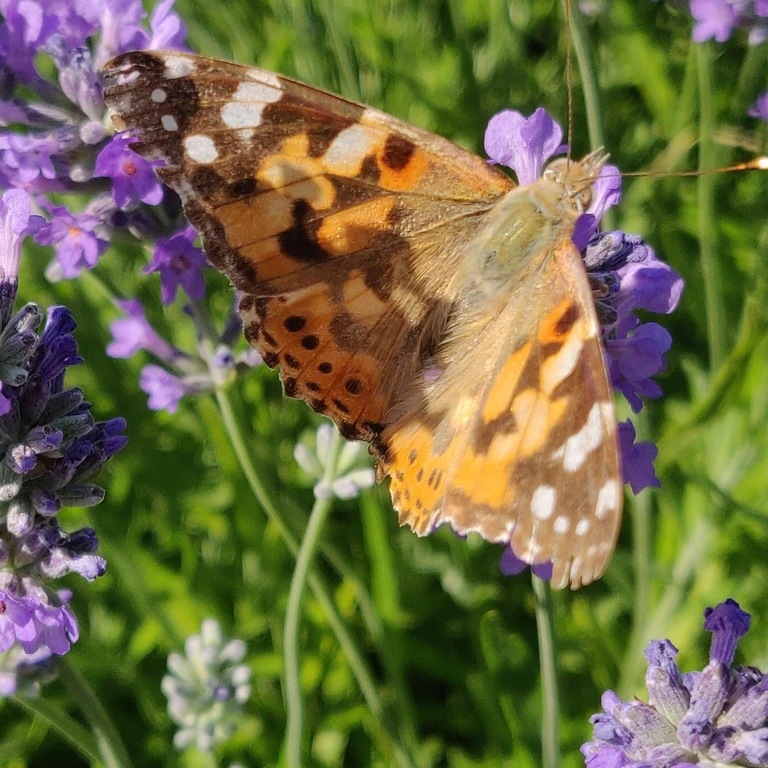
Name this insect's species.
Vanessa cardui
